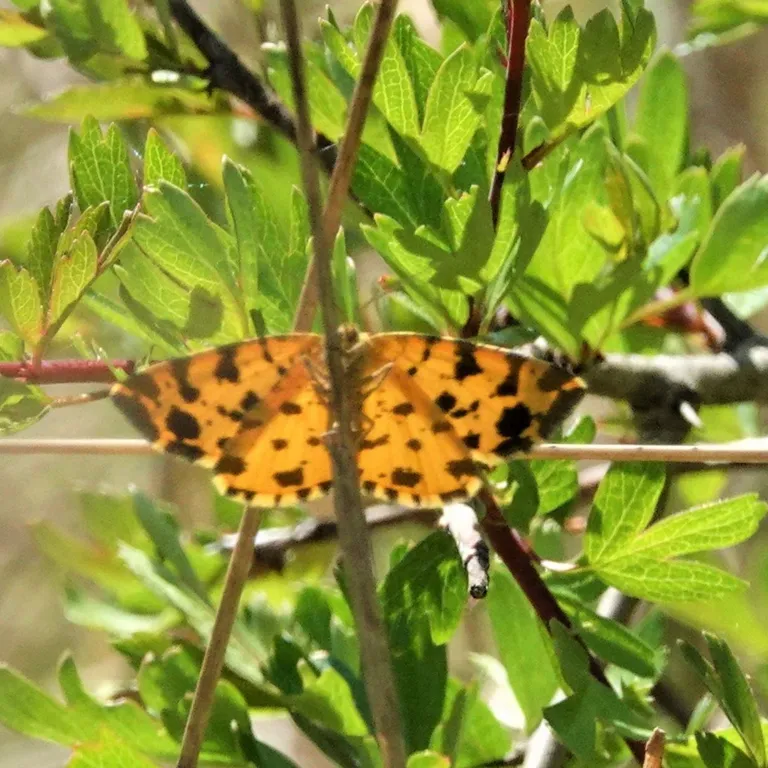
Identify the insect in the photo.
Pseudopanthera macularia
